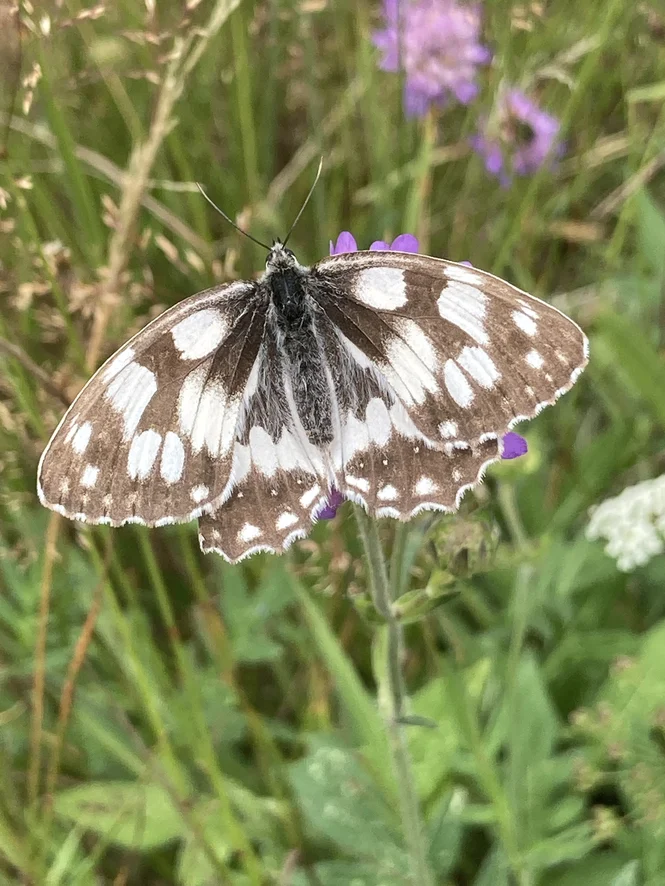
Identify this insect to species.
Melanargia galathea
